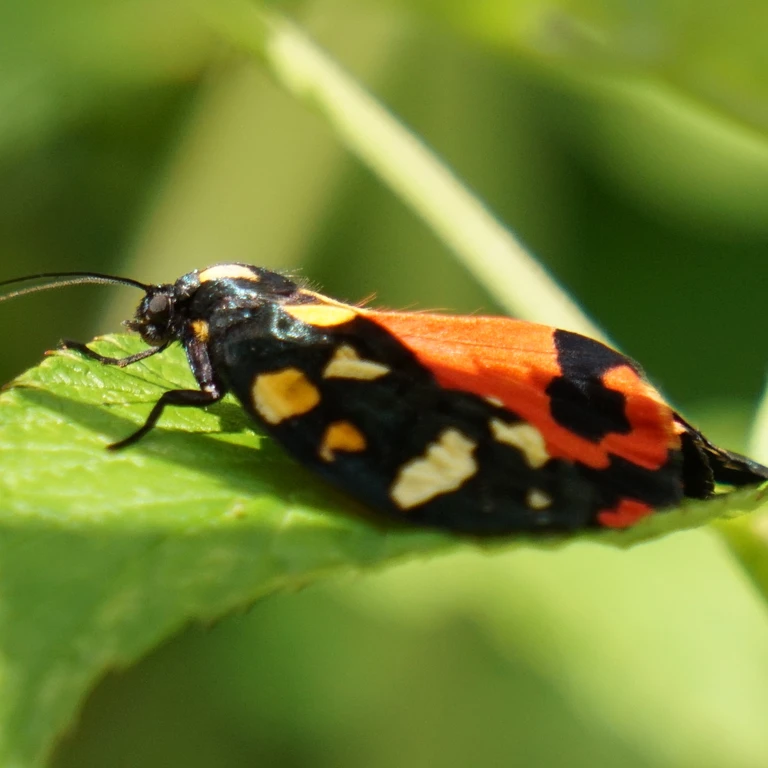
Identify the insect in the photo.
Callimorpha dominula
